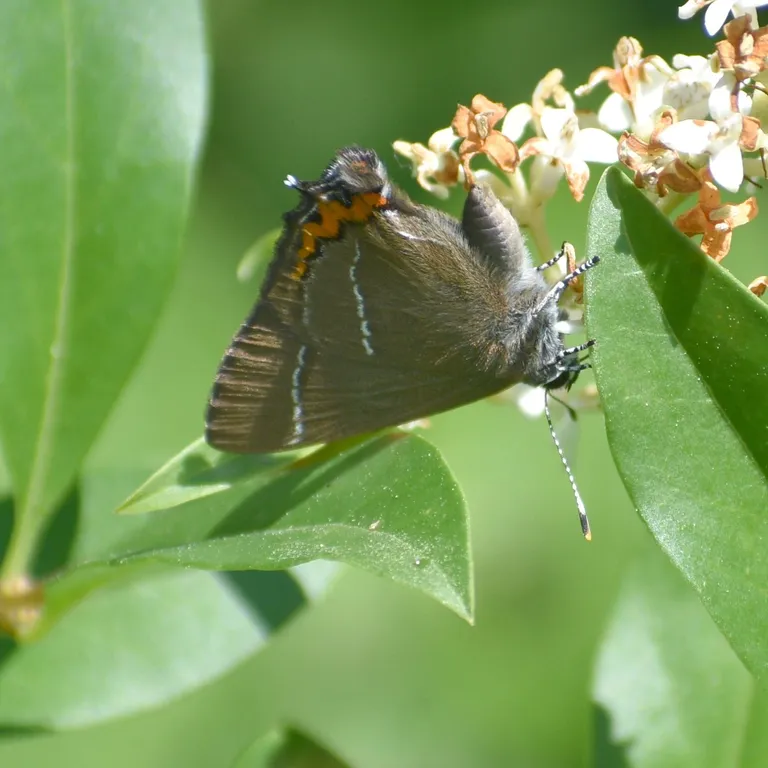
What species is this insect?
Satyrium w-album
